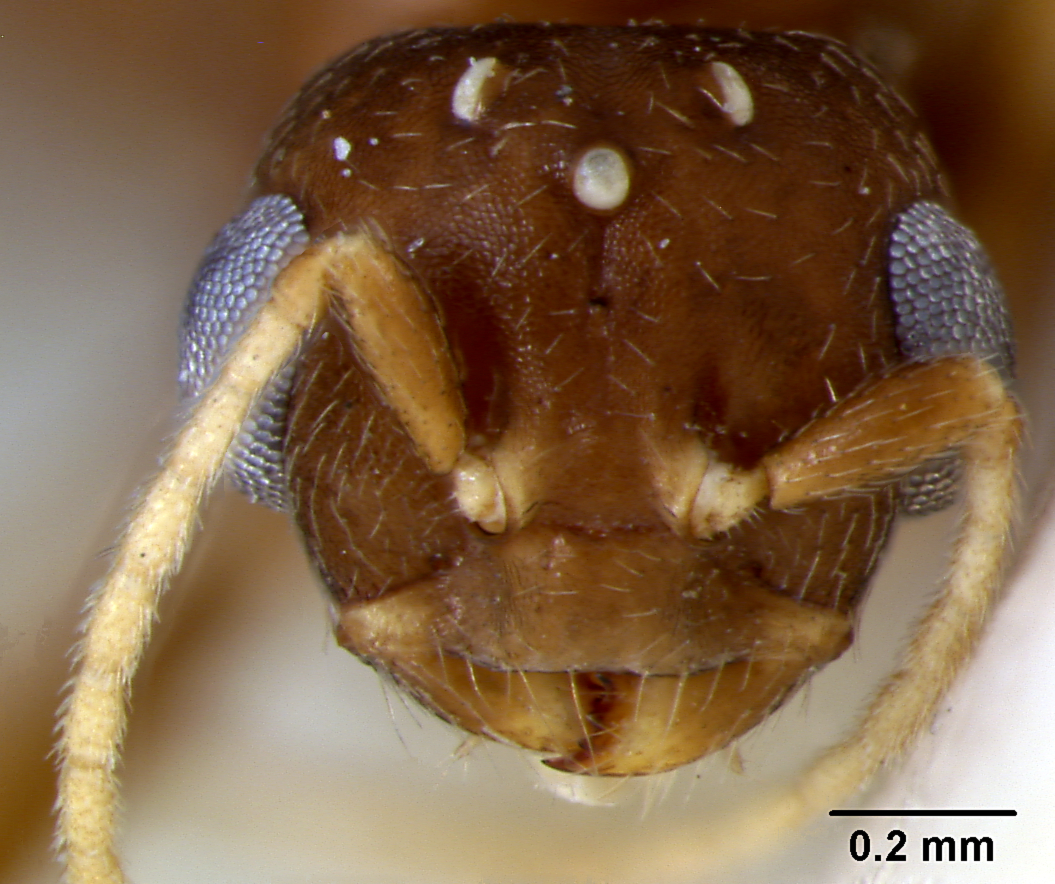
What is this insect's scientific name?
Wheeleria santschii
